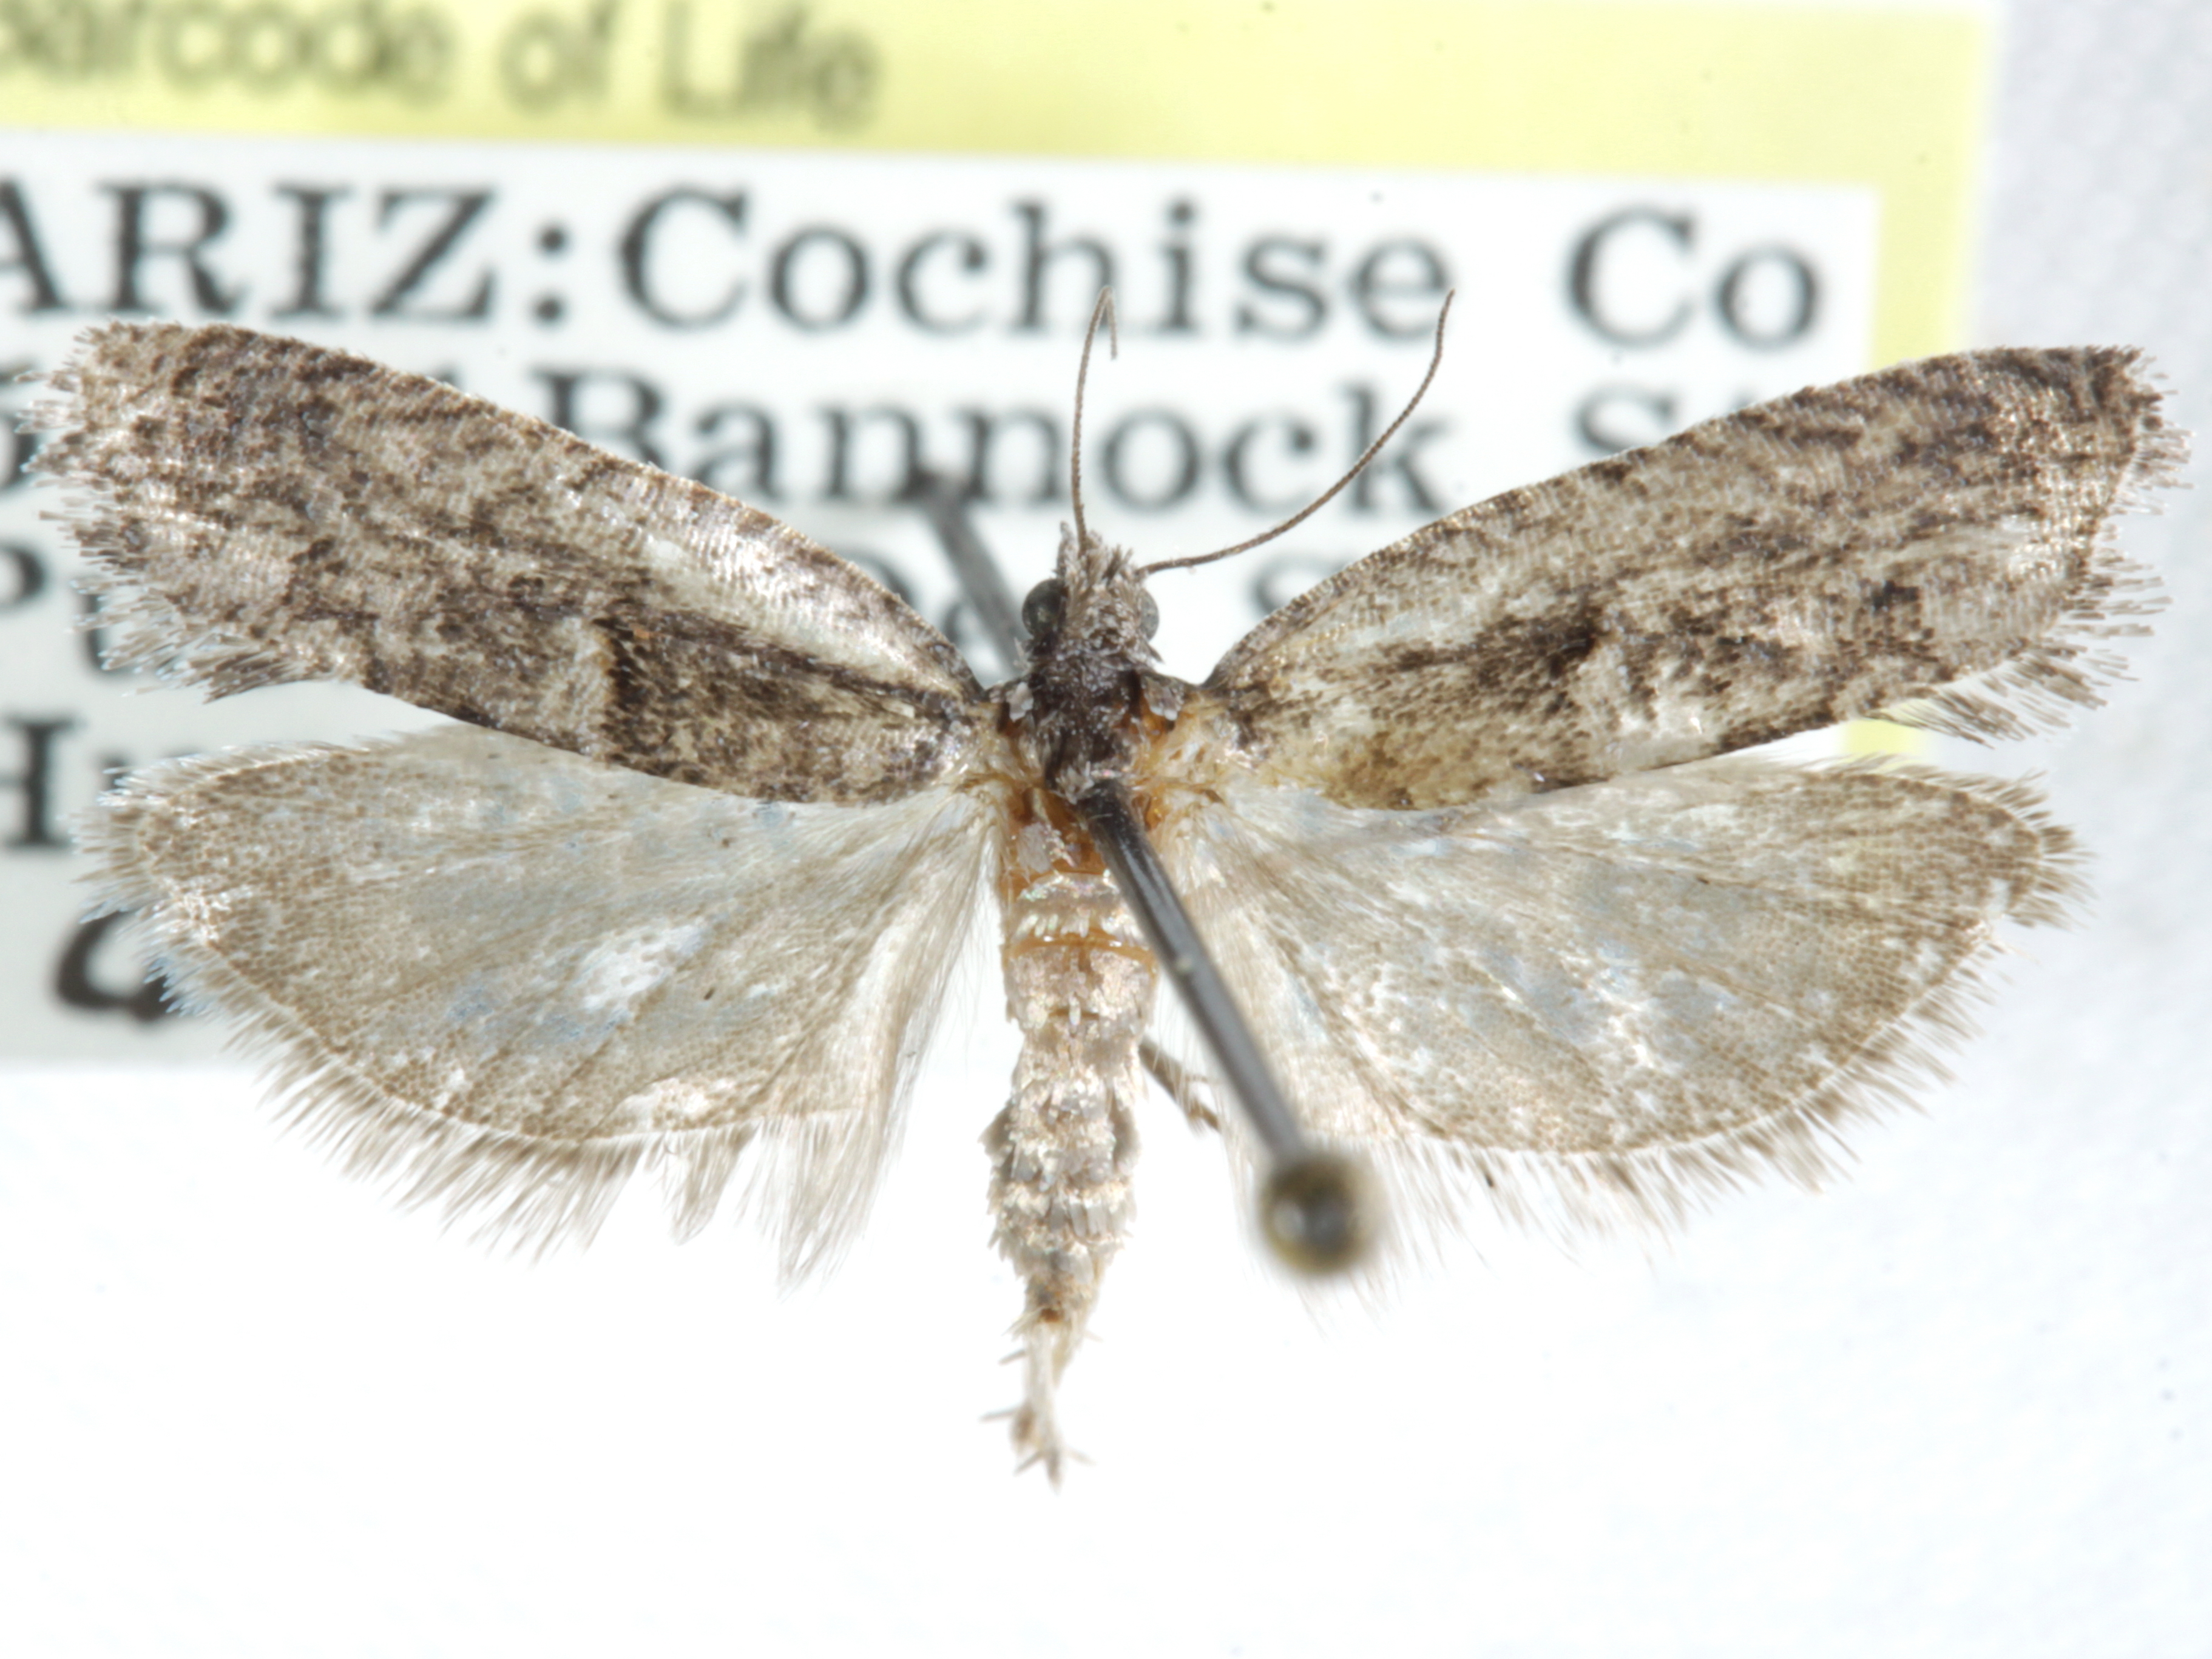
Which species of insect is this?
Pseudexentera senatrix
